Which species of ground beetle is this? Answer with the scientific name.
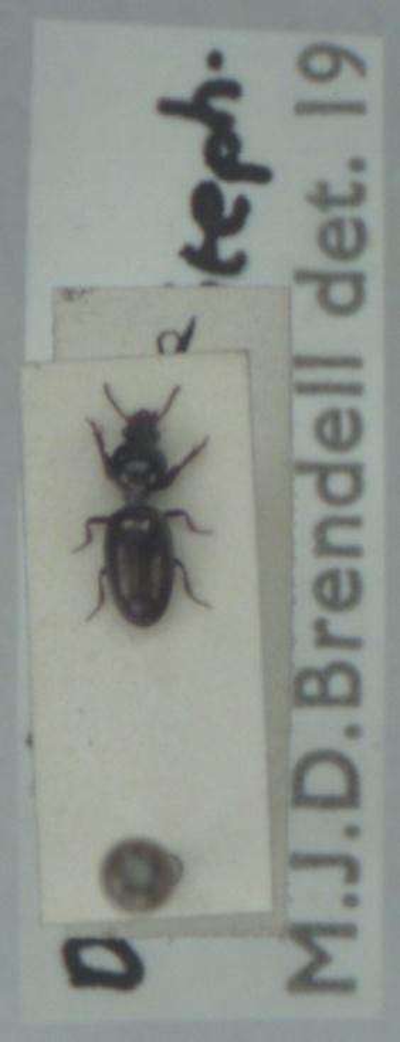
Dyschirius thoracicus
